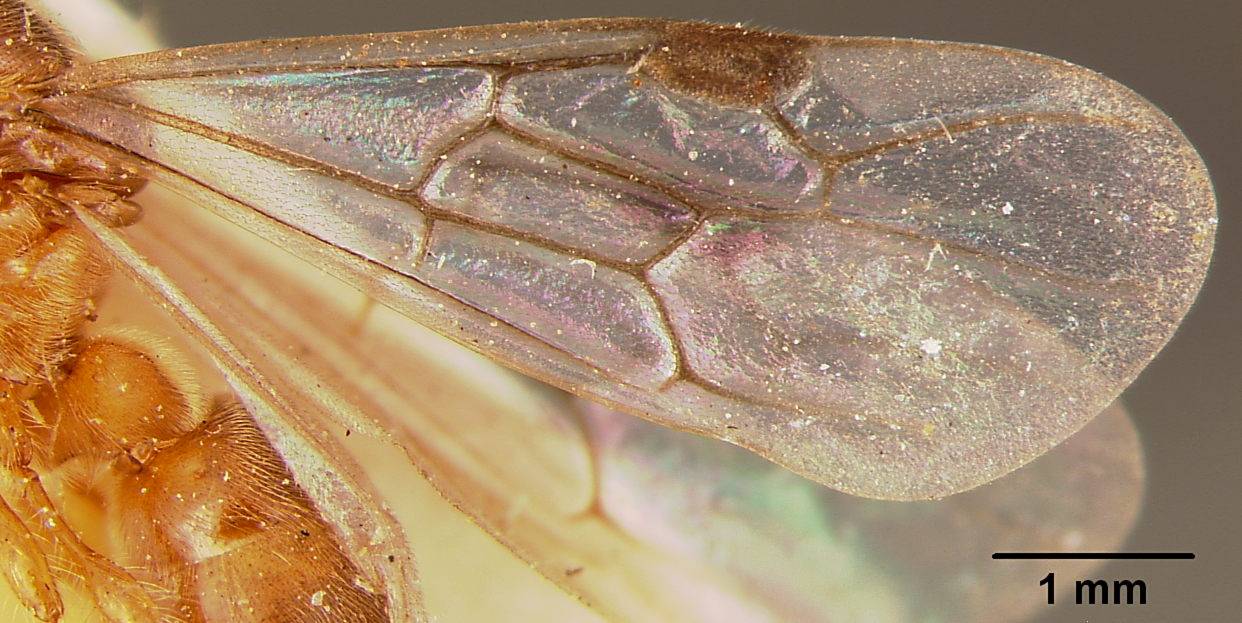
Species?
Aenictus mutatus
